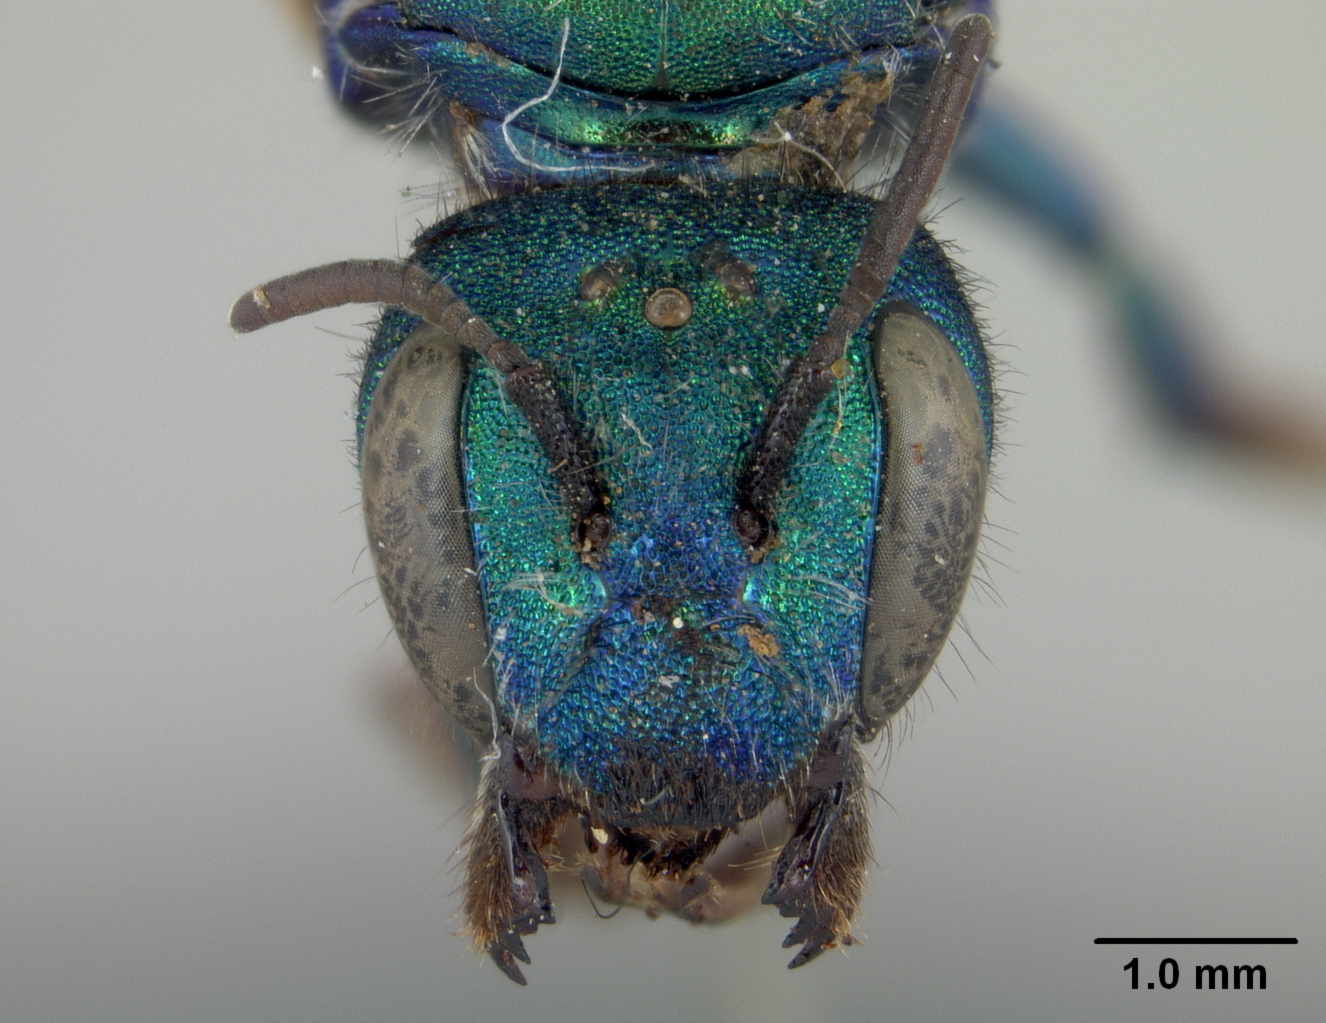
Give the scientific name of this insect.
Osmia aglaia
